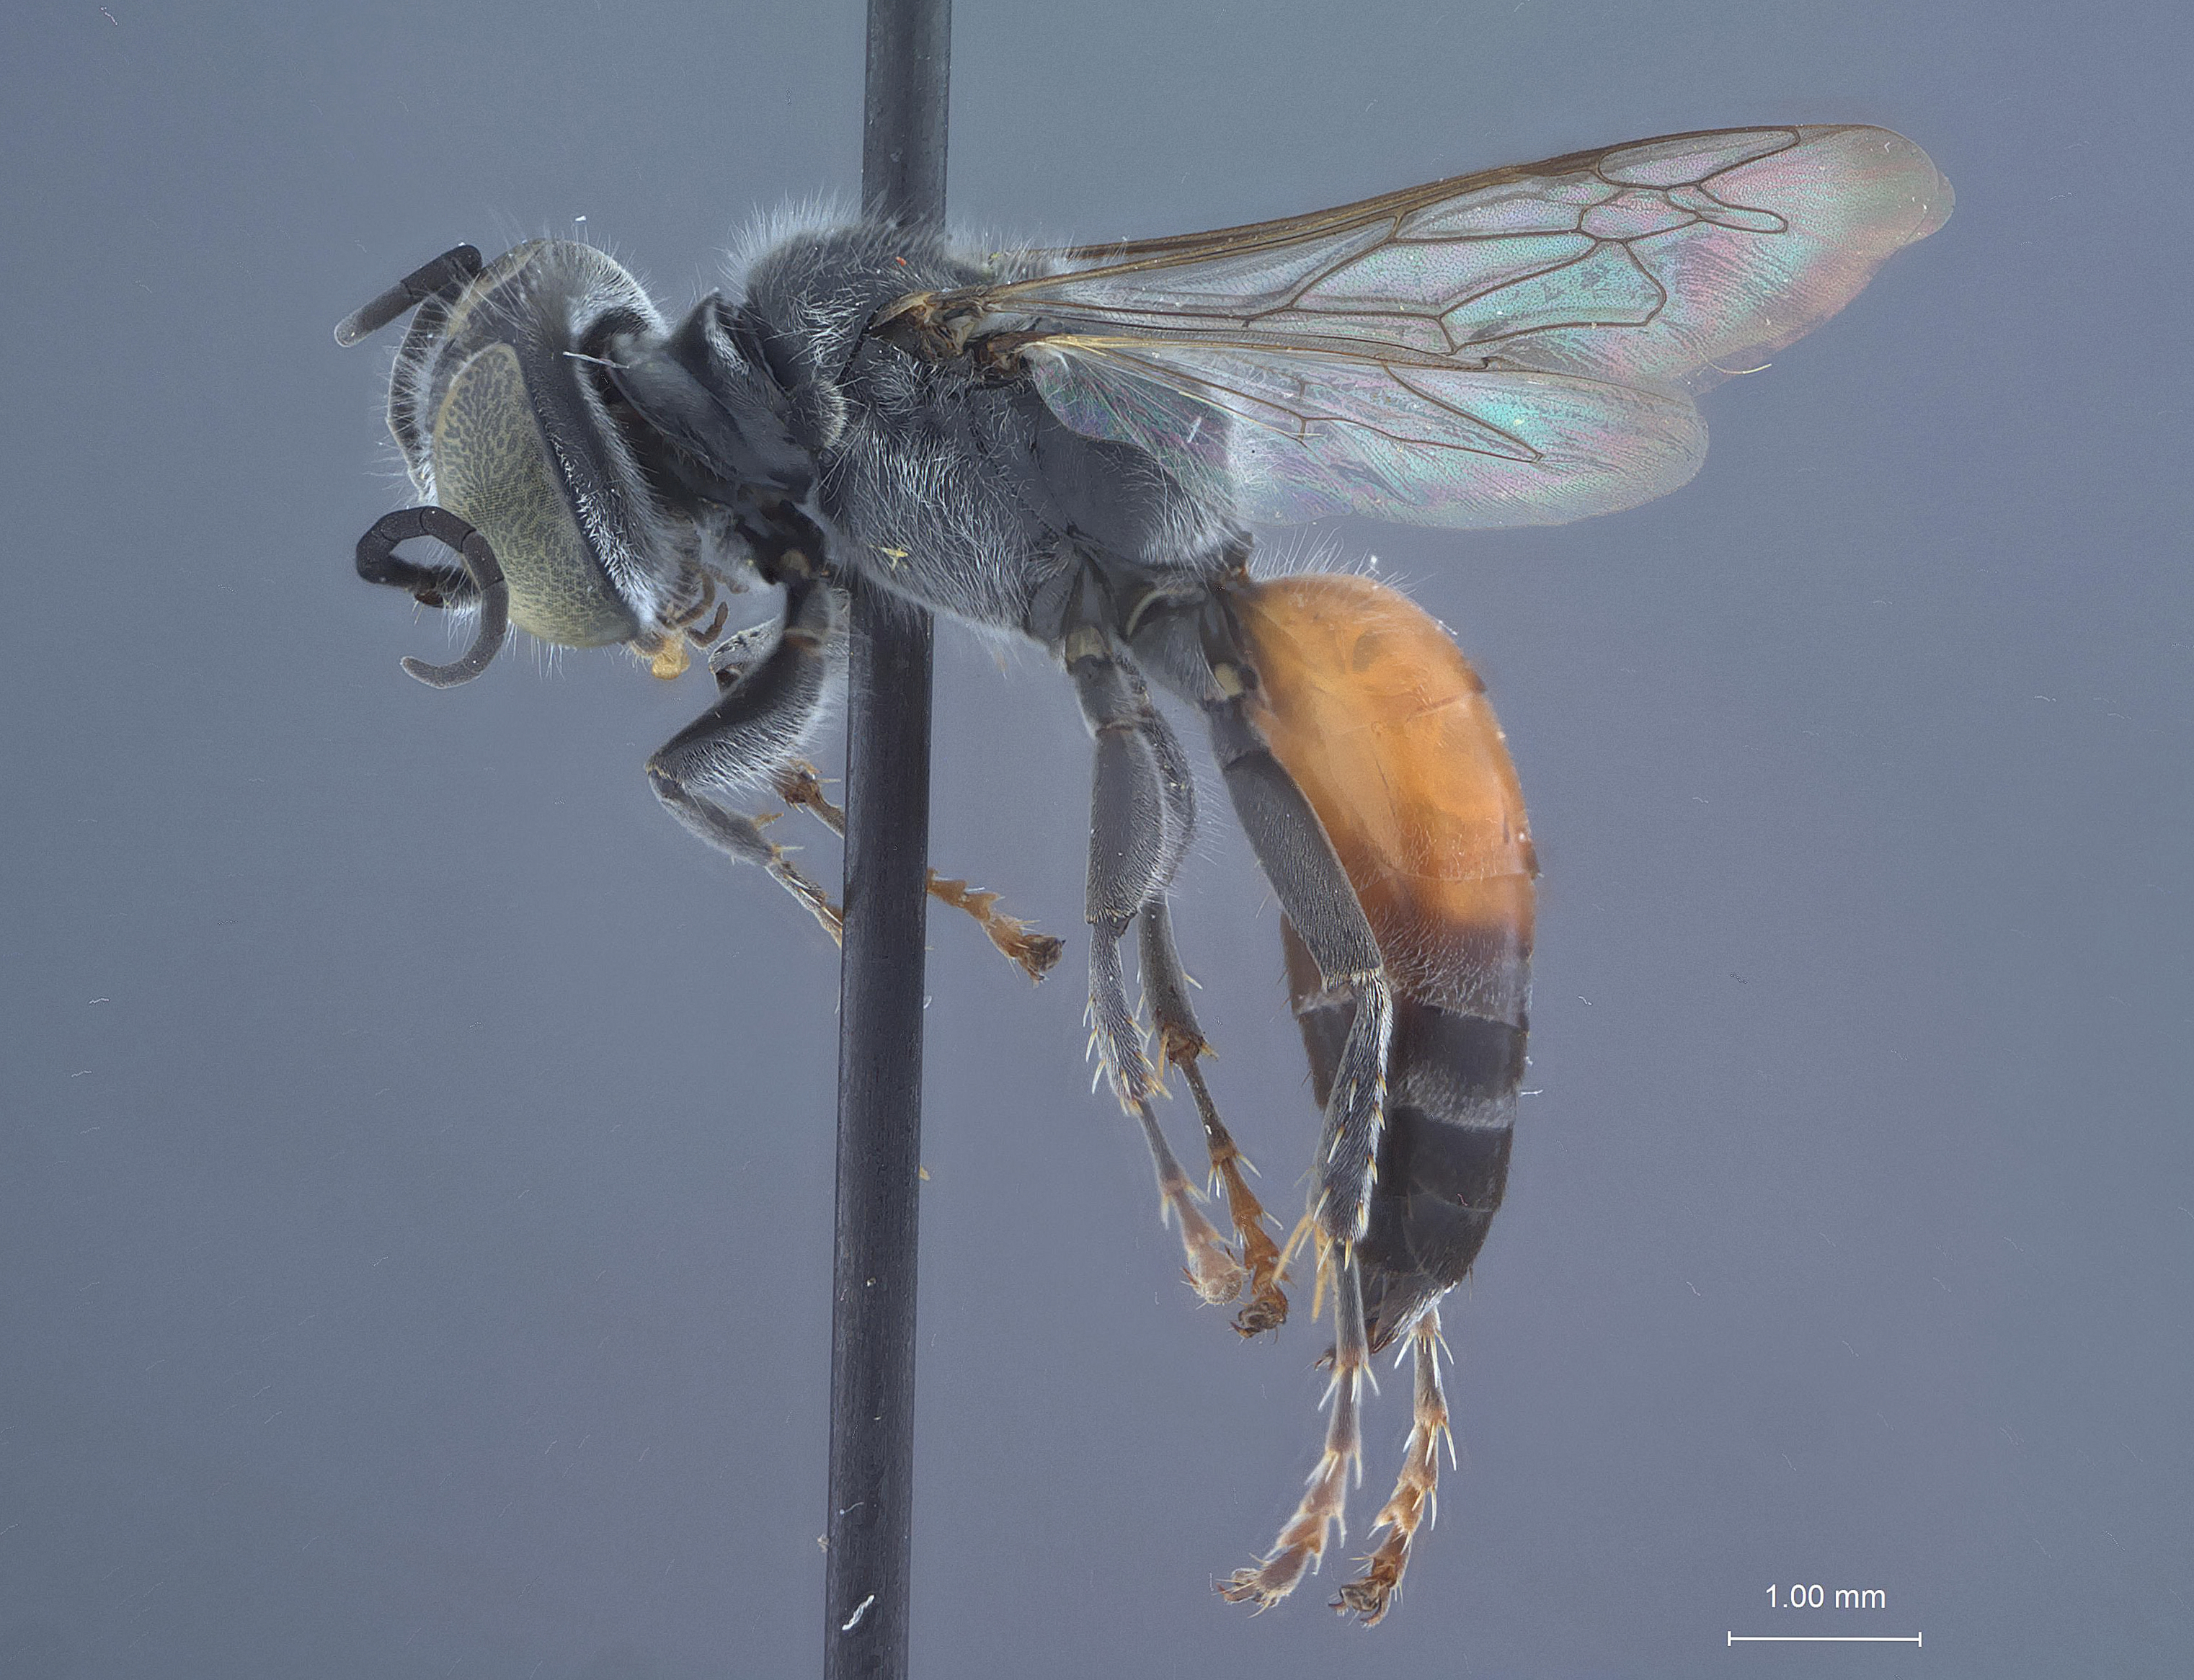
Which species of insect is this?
Tachytes rhodogaster
